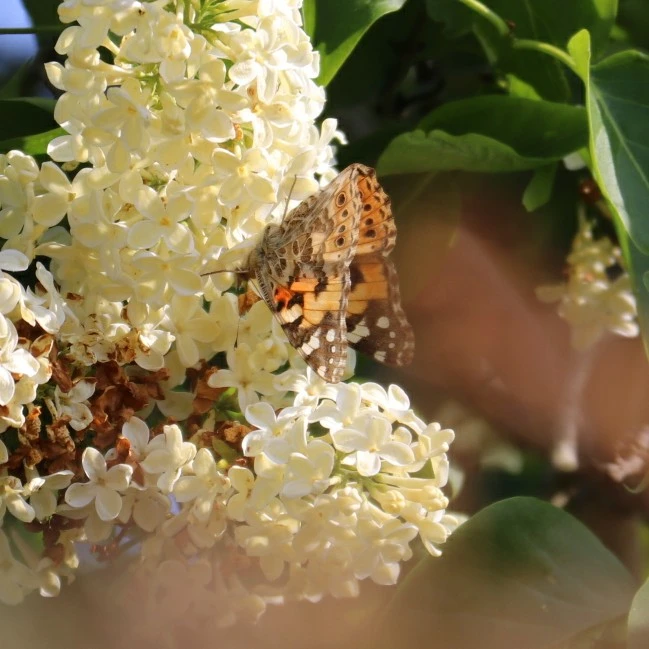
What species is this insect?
Vanessa cardui
